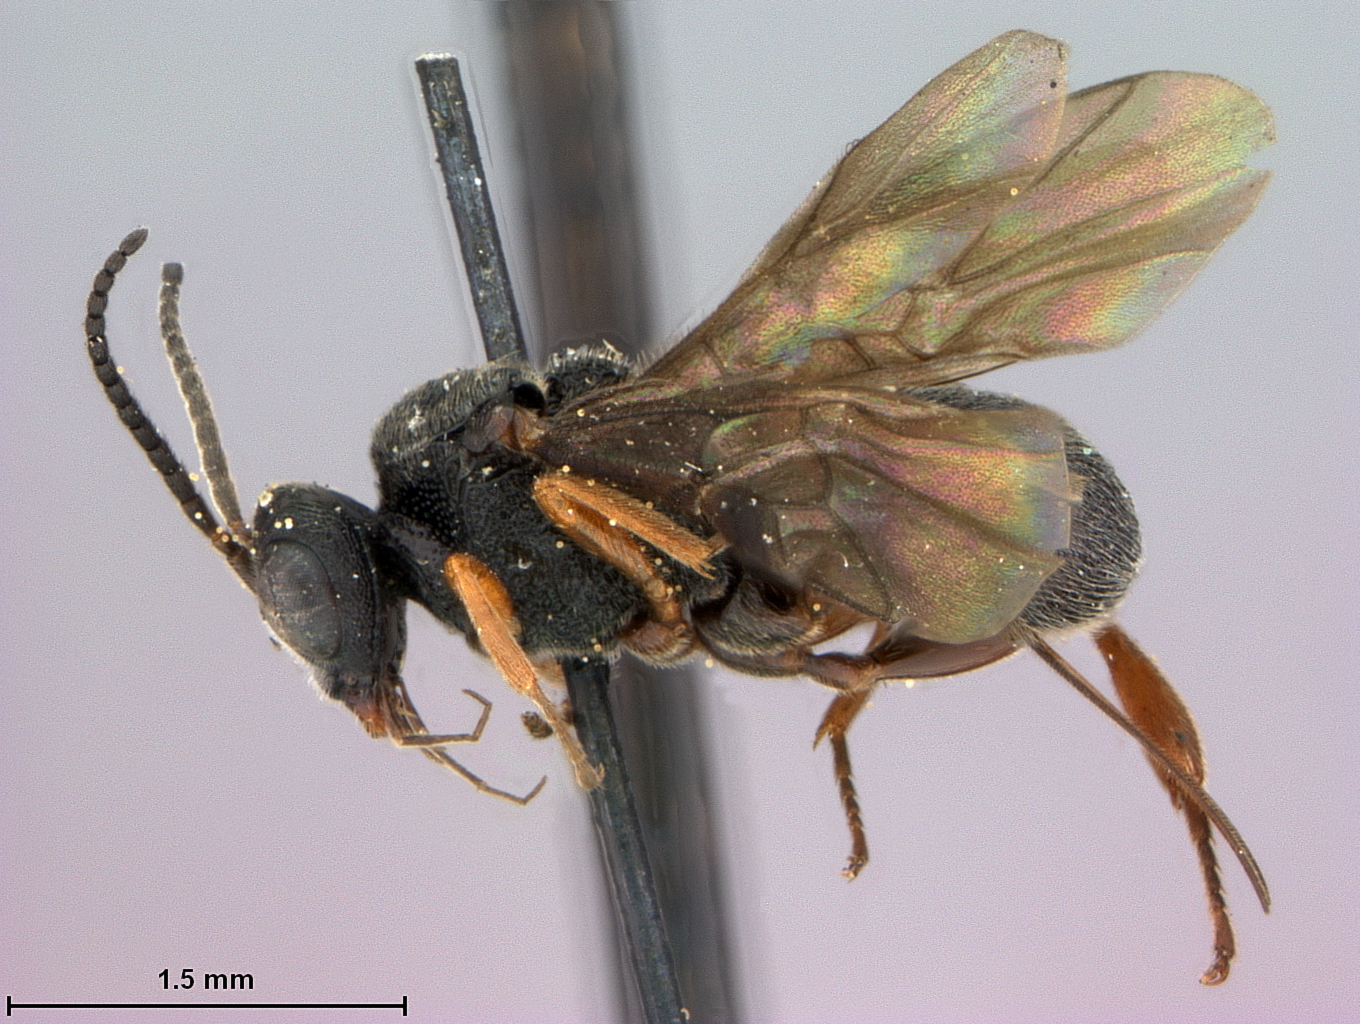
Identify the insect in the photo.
Urosigalphus clarus
